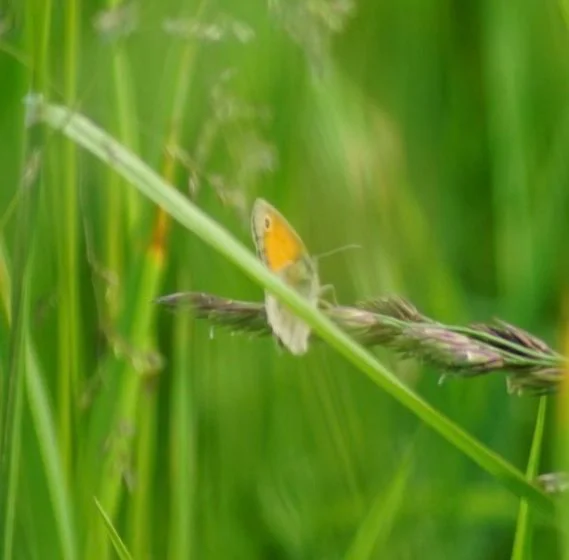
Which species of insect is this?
Coenonympha pamphilus
